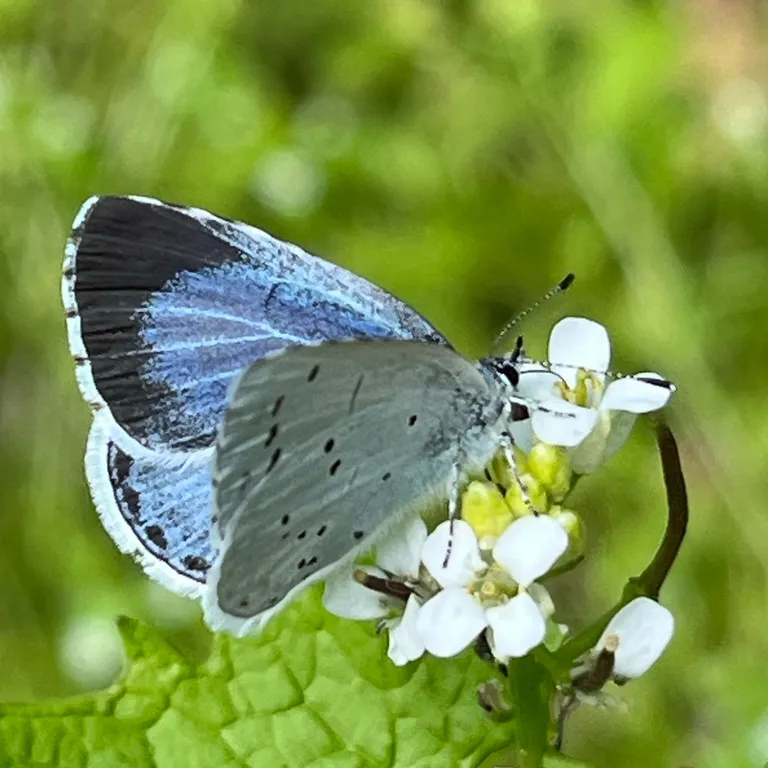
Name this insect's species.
Celastrina argiolus
